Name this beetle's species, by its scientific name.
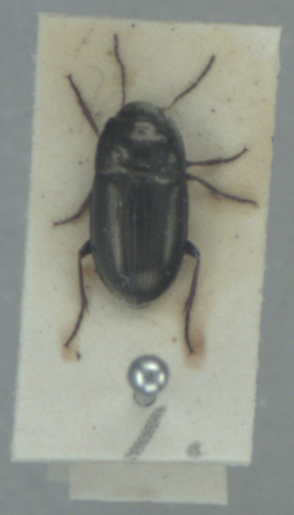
Amara communis
